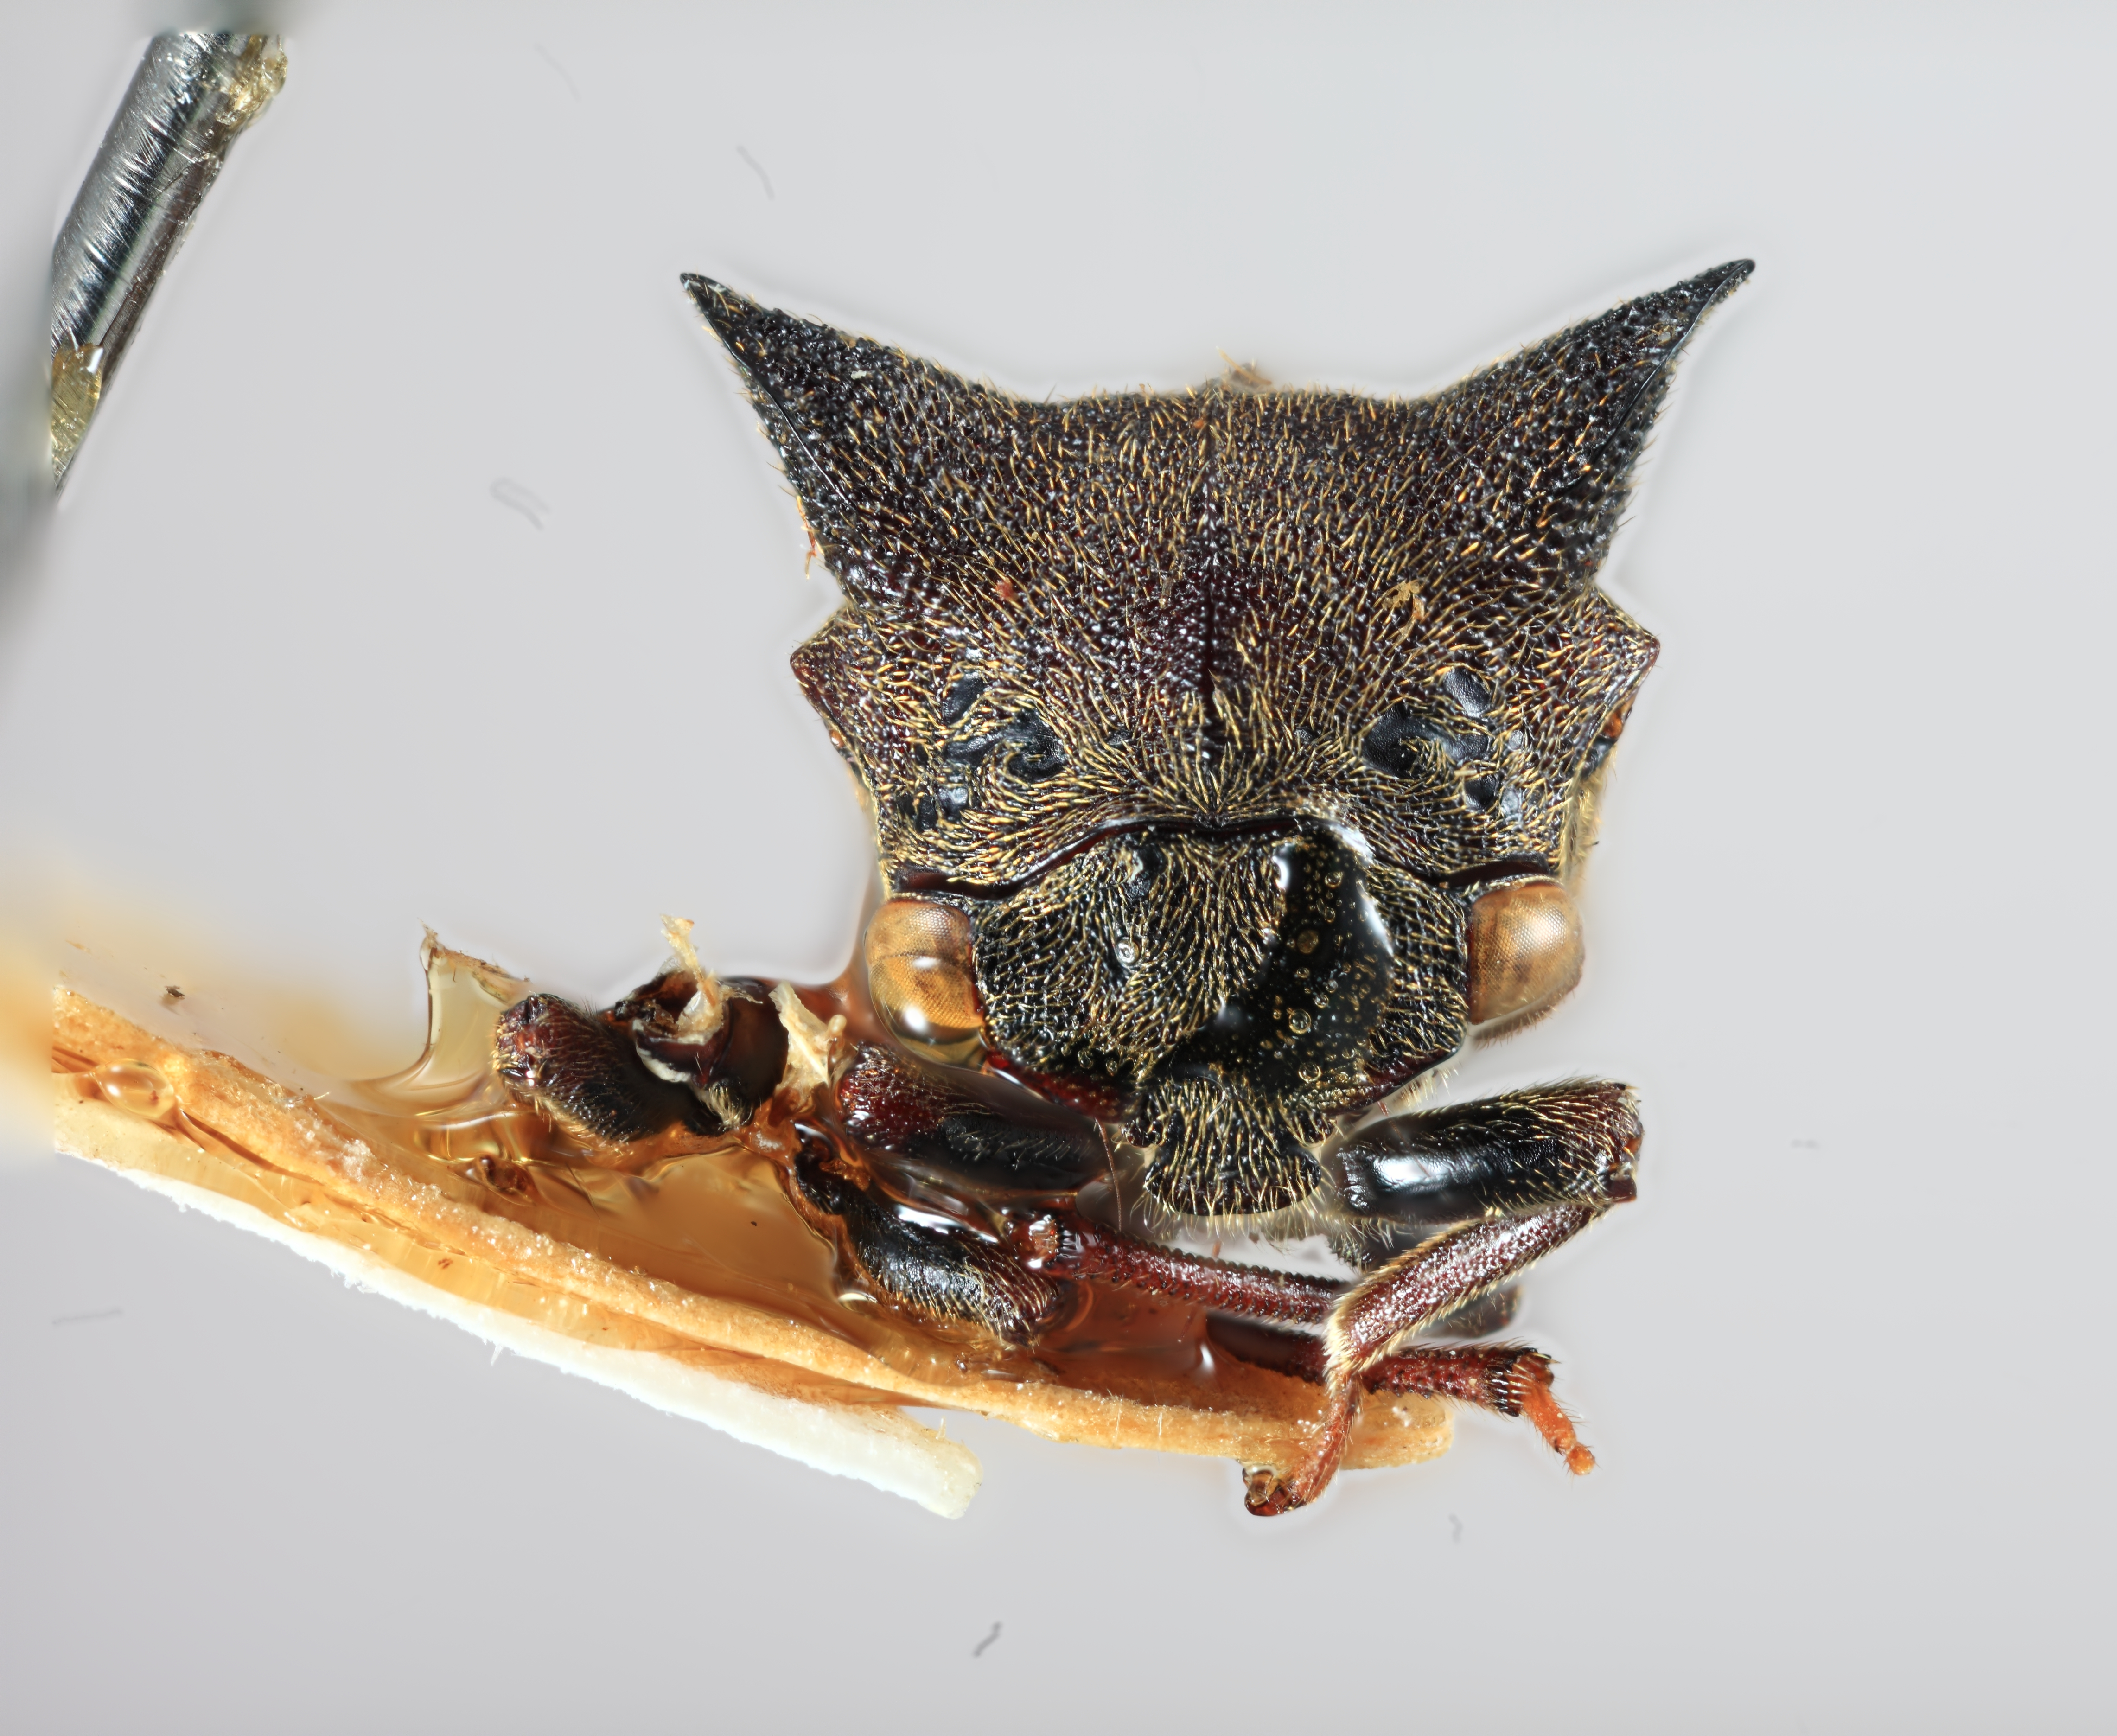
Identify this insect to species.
Tricentrus obesus
